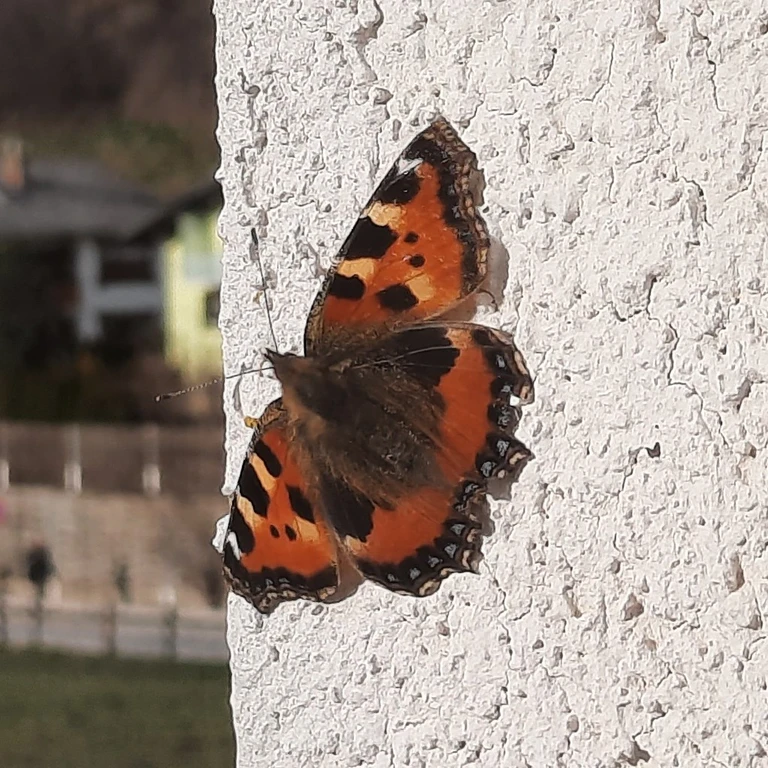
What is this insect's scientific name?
Aglais urticae
